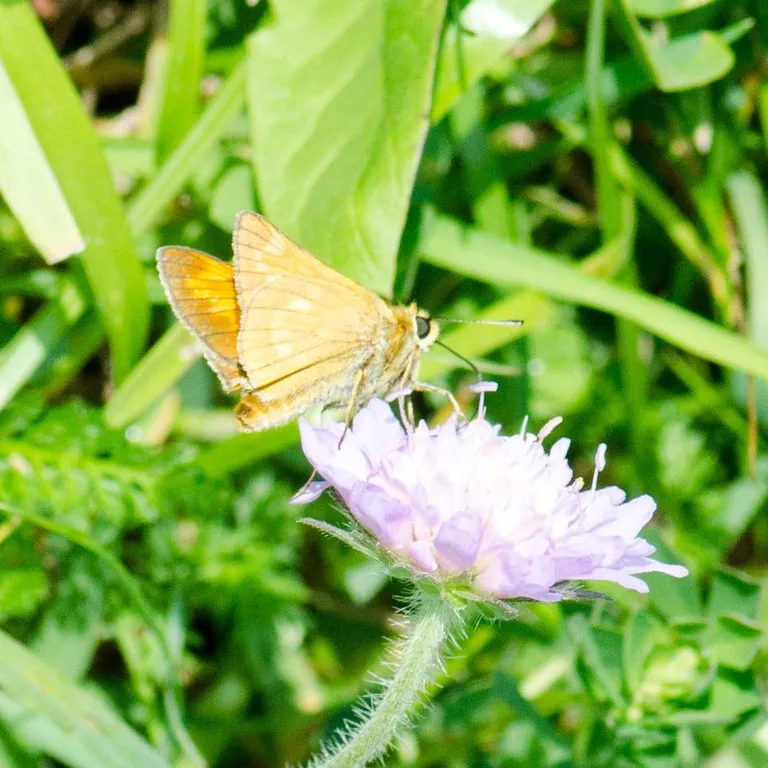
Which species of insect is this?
Ochlodes sylvanus (also Ochlodes venata)
